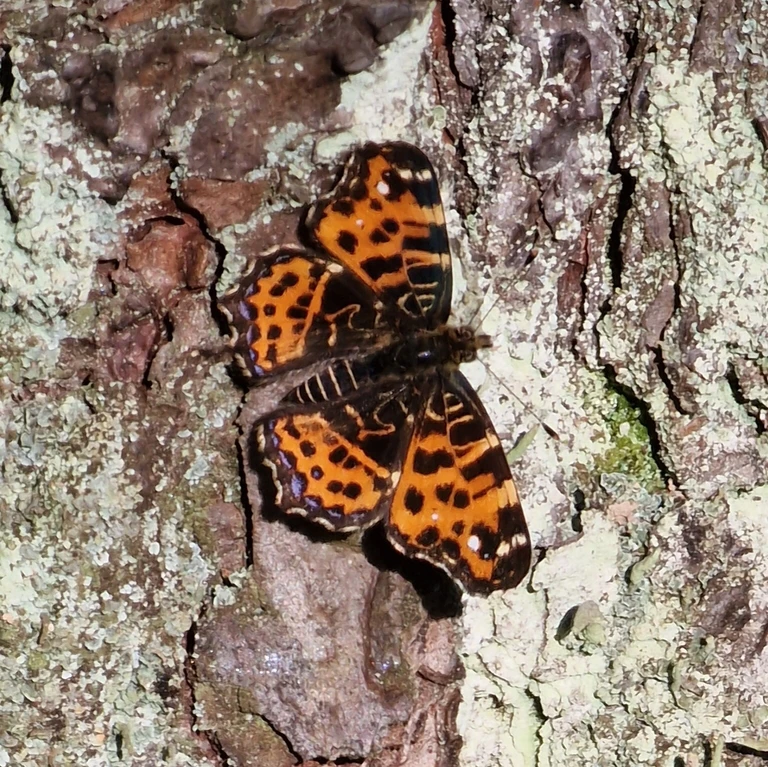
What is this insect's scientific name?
Araschnia levana
